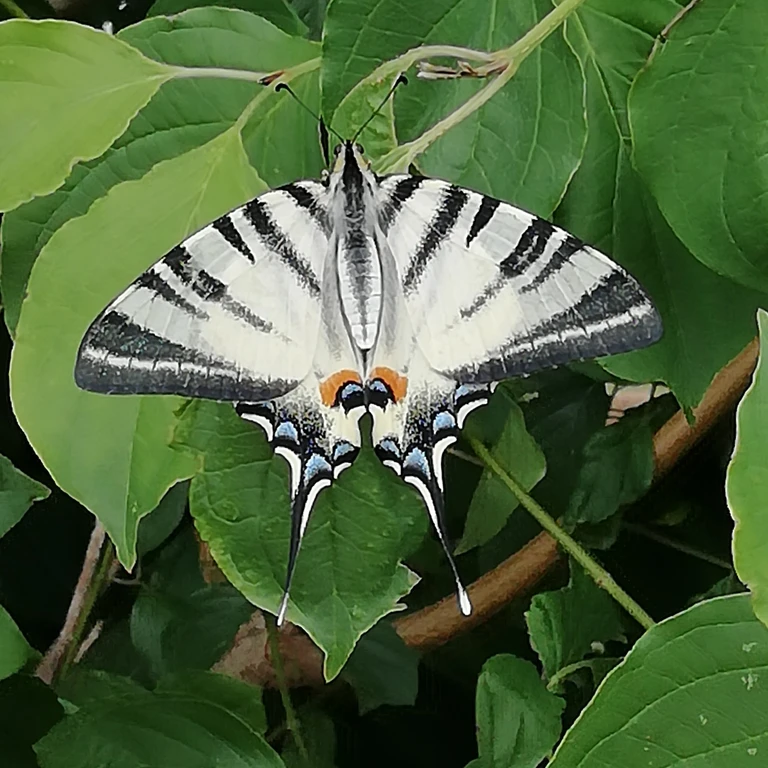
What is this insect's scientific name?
Iphiclides podalirius
